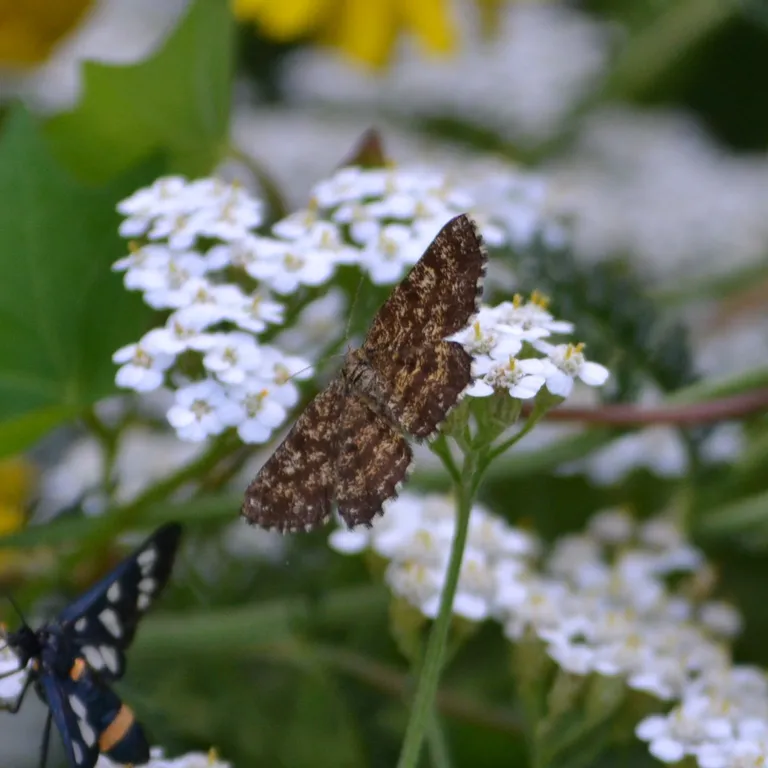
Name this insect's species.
Ematurga atomaria
